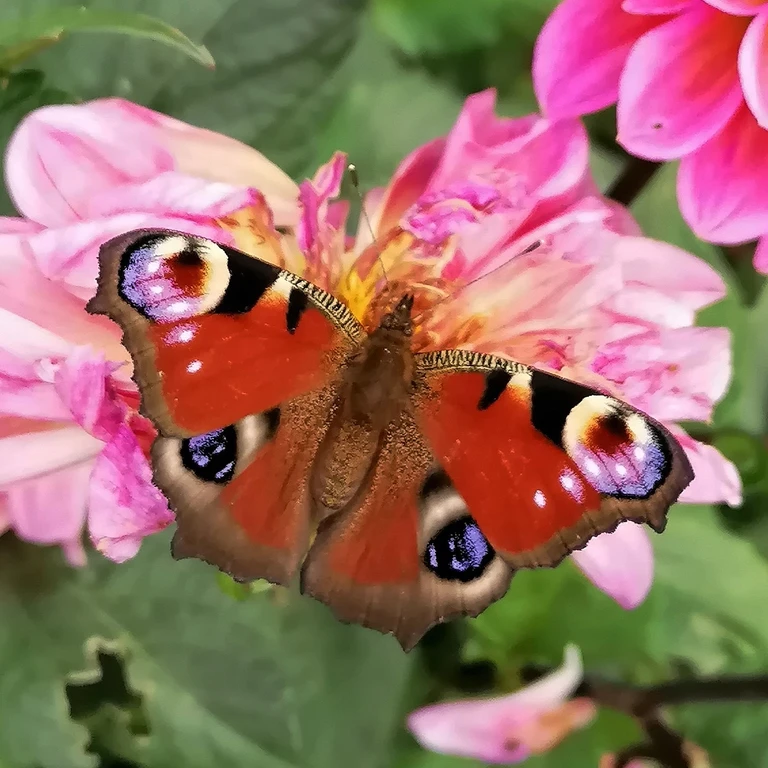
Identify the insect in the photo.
Aglais io
